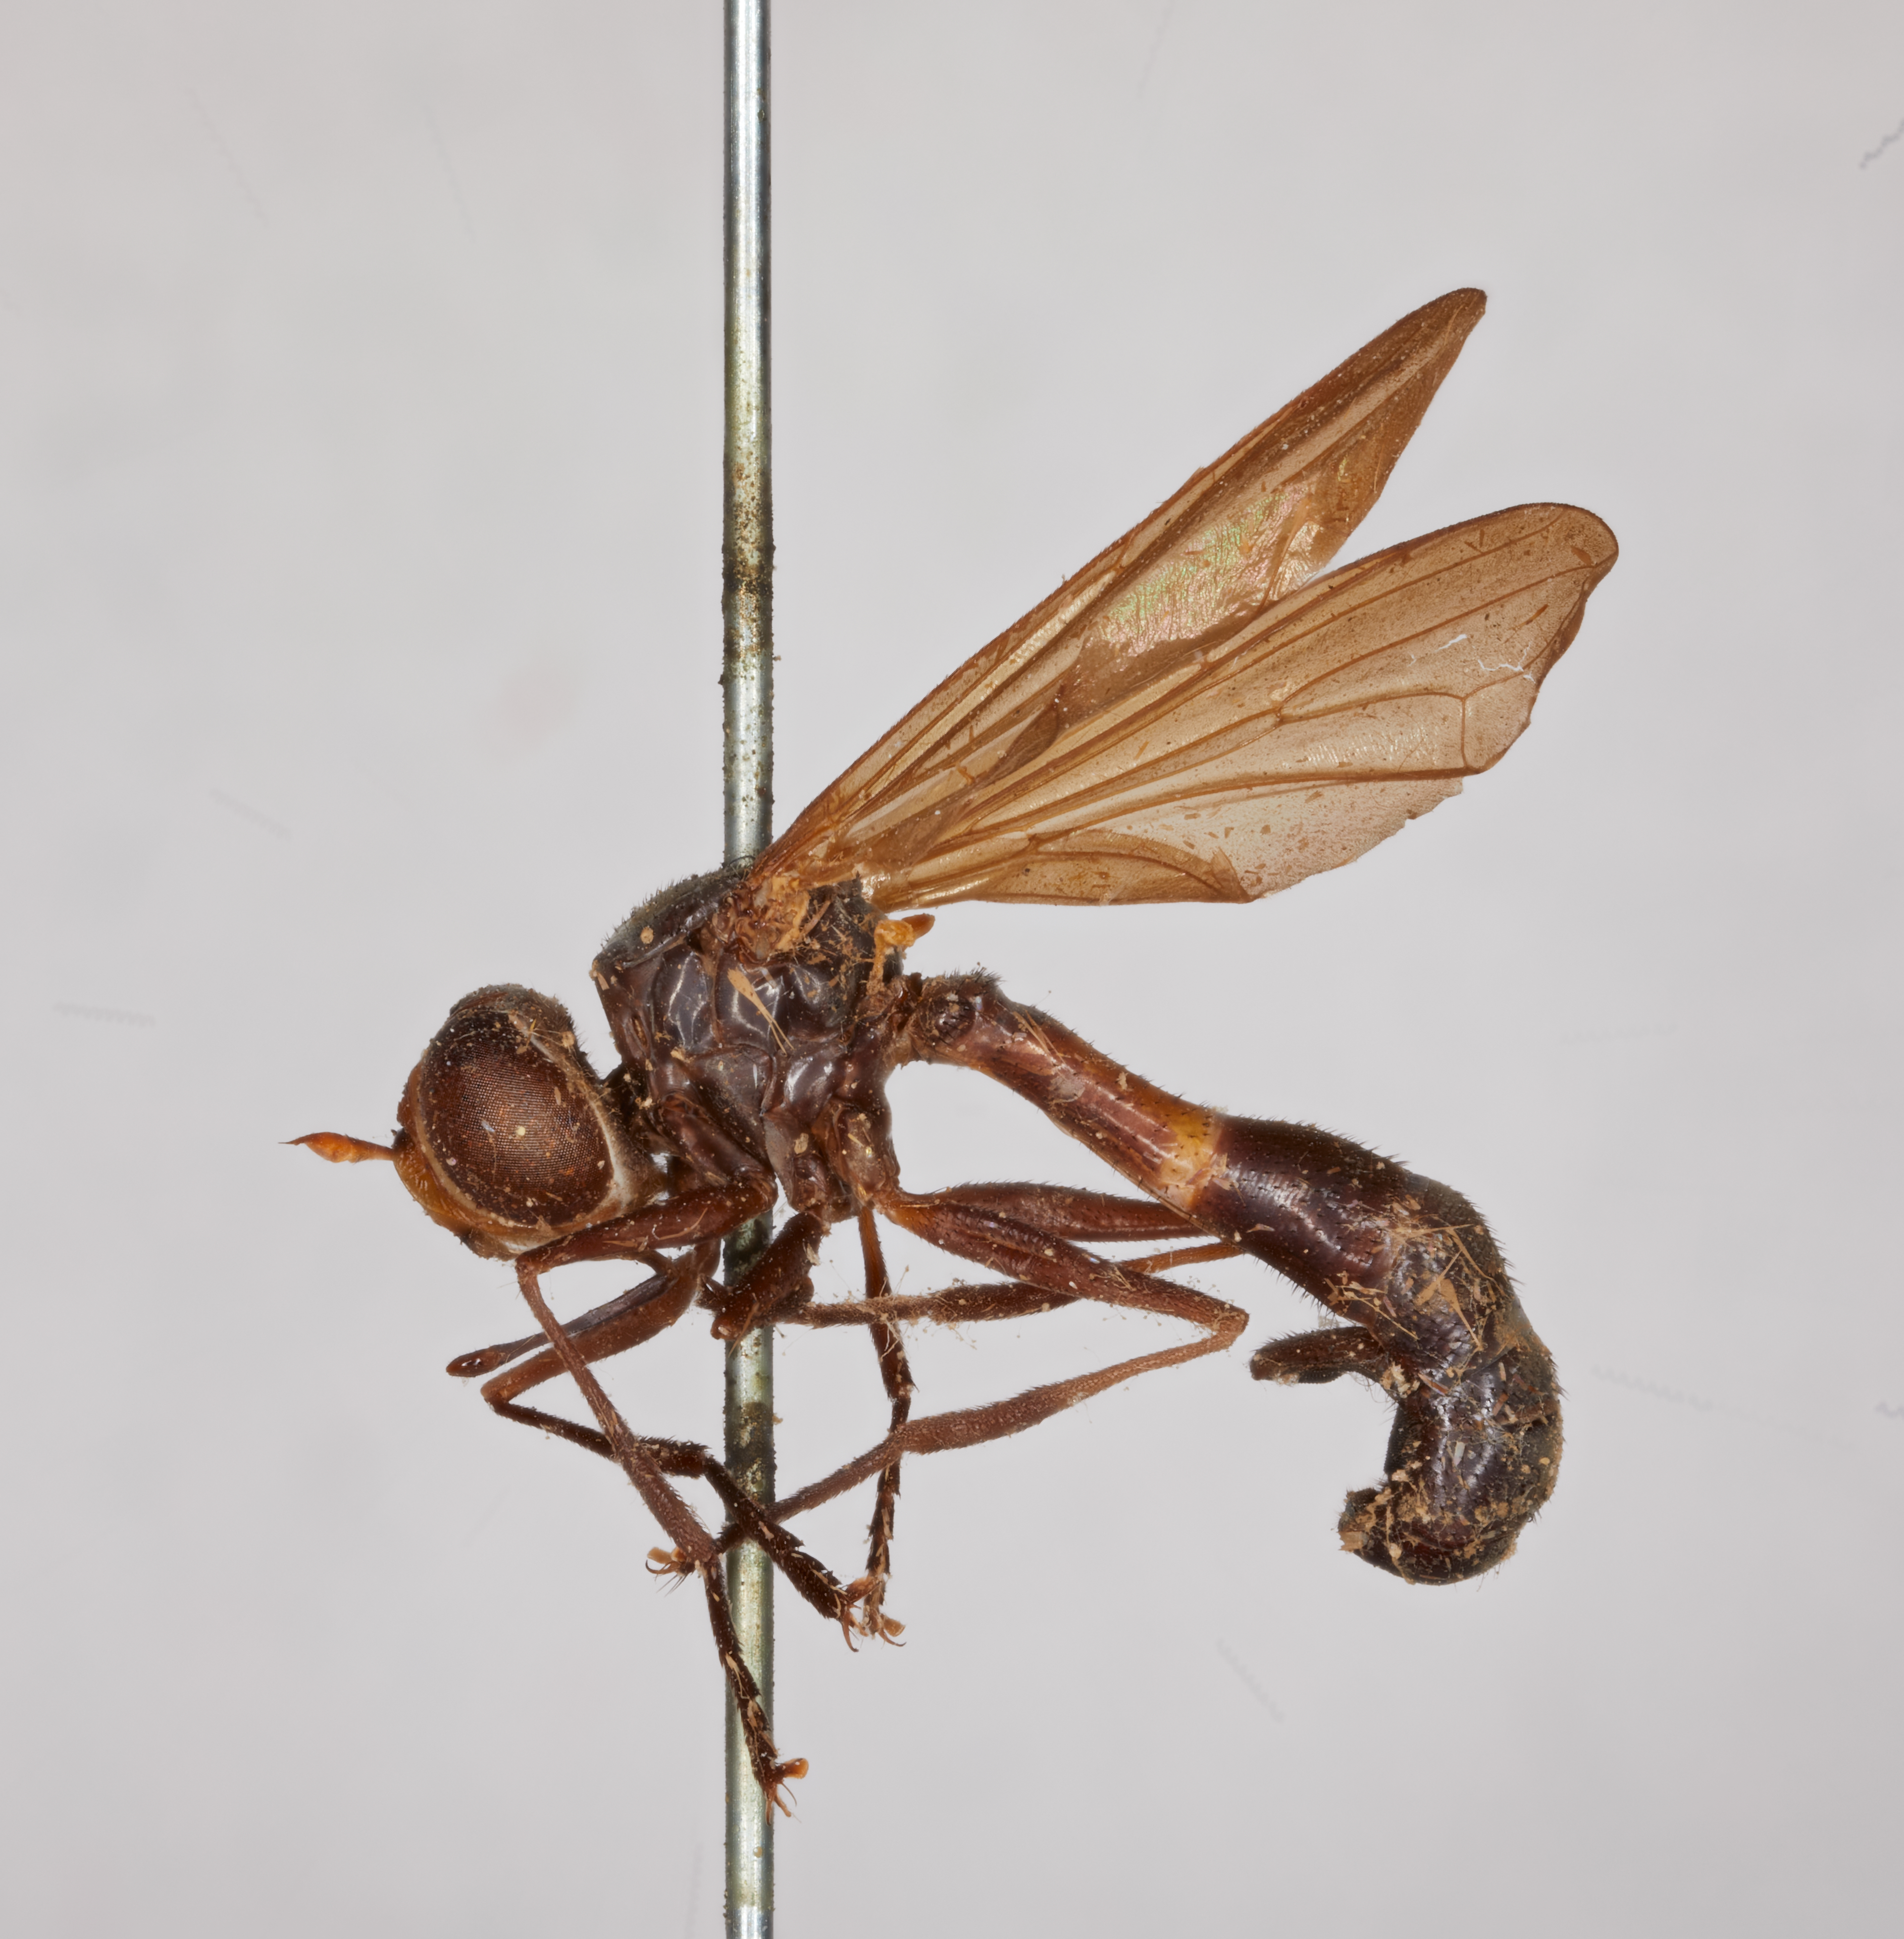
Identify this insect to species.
Neobrachyceraea obscuripennis (also Brachyceratias obscuripennis)
